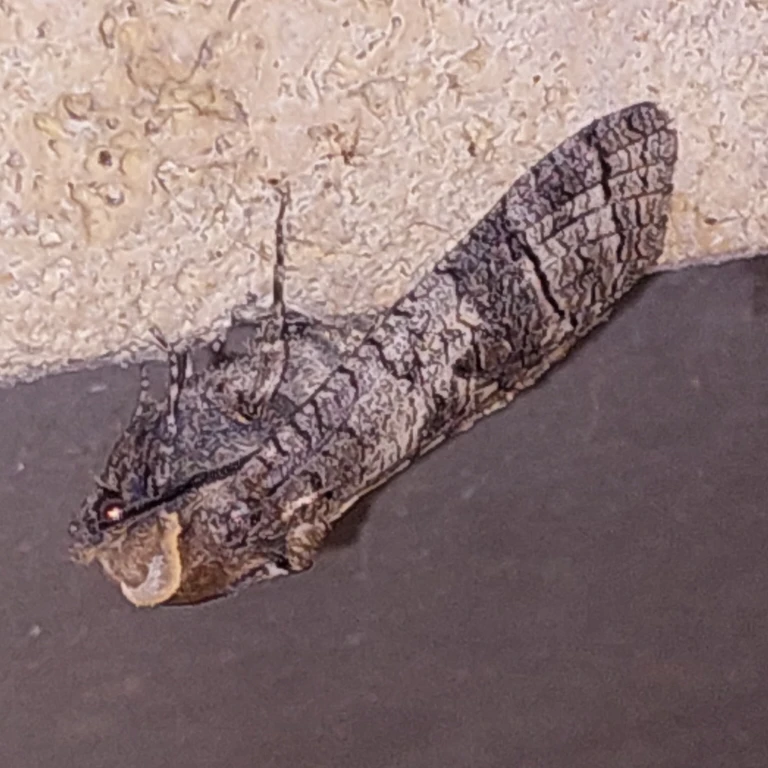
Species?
Cossus cossus
